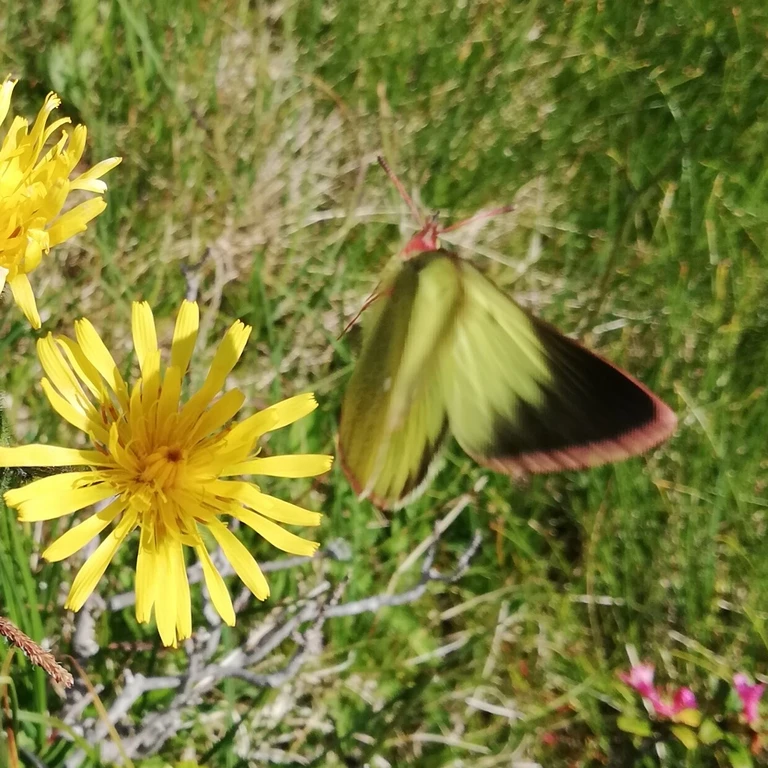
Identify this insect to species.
Colias palaeno
